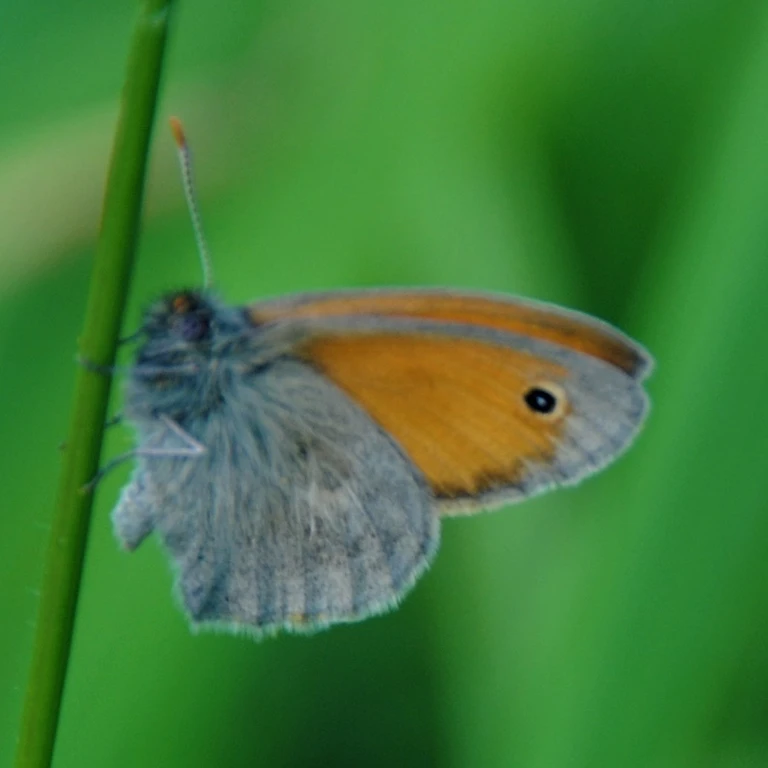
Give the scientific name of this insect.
Coenonympha pamphilus
